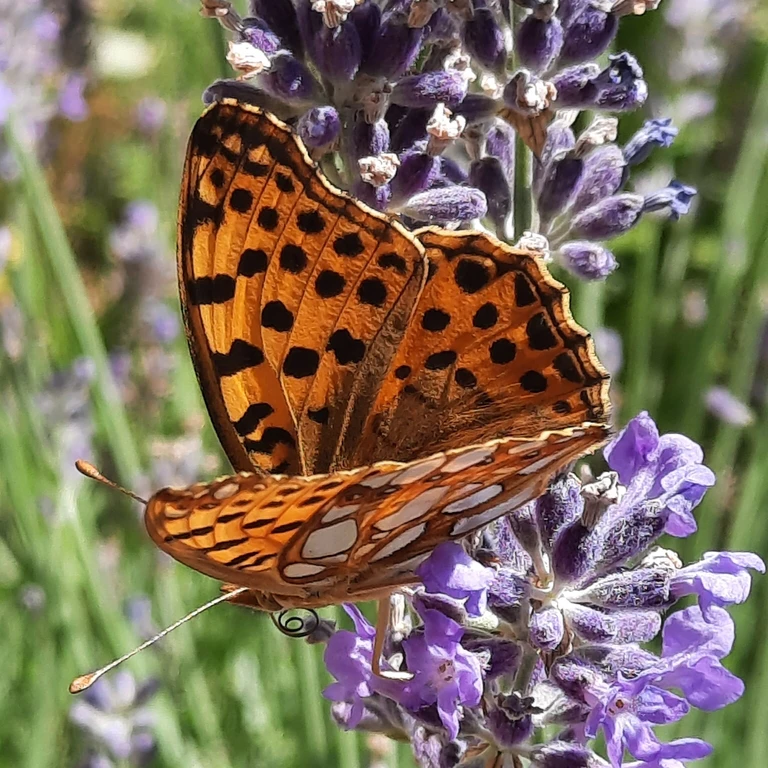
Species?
Issoria lathonia
